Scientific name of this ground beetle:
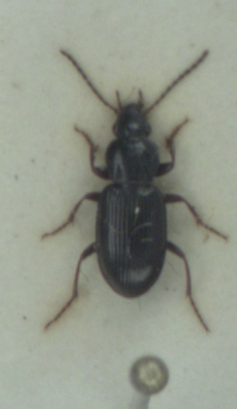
Pterostichus strenuus
